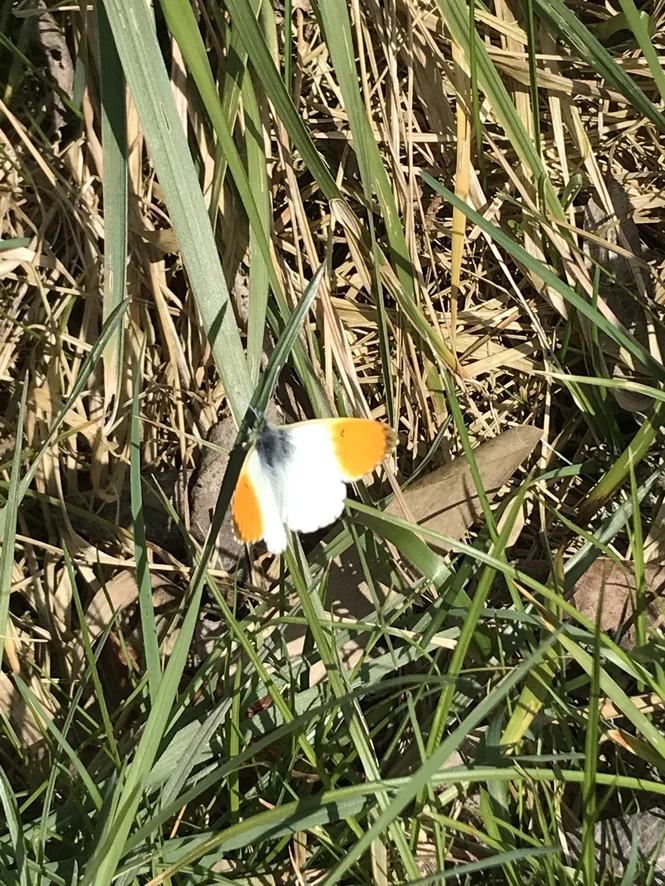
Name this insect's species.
Anthocharis cardamines
